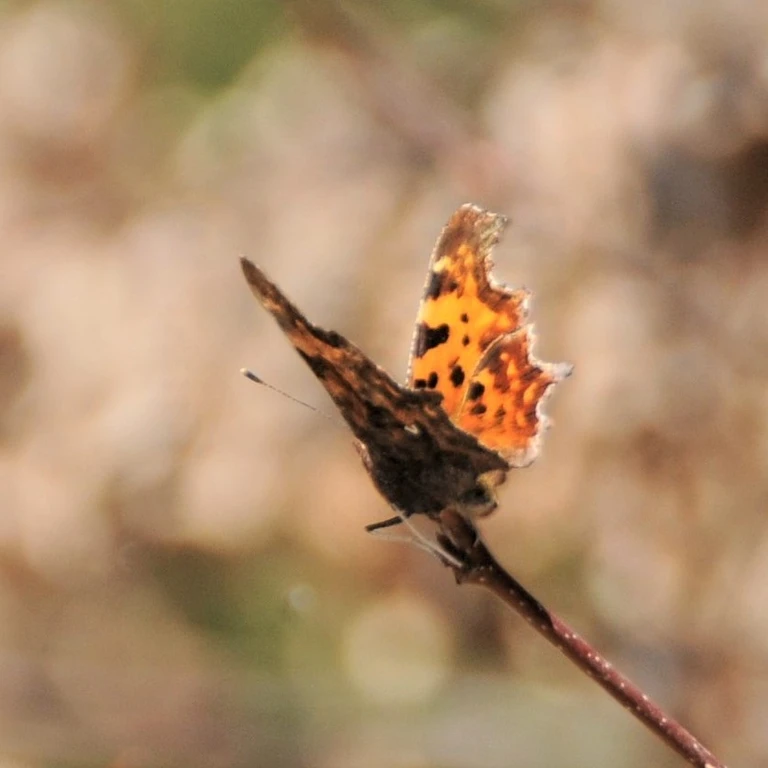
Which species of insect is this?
Polygonia c-album
